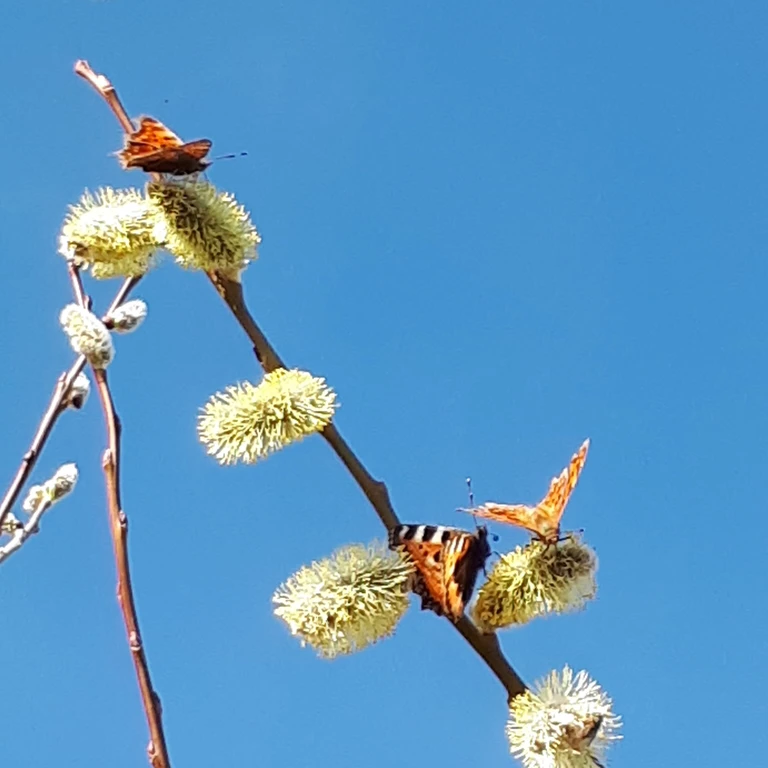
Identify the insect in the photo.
Polygonia c-album
